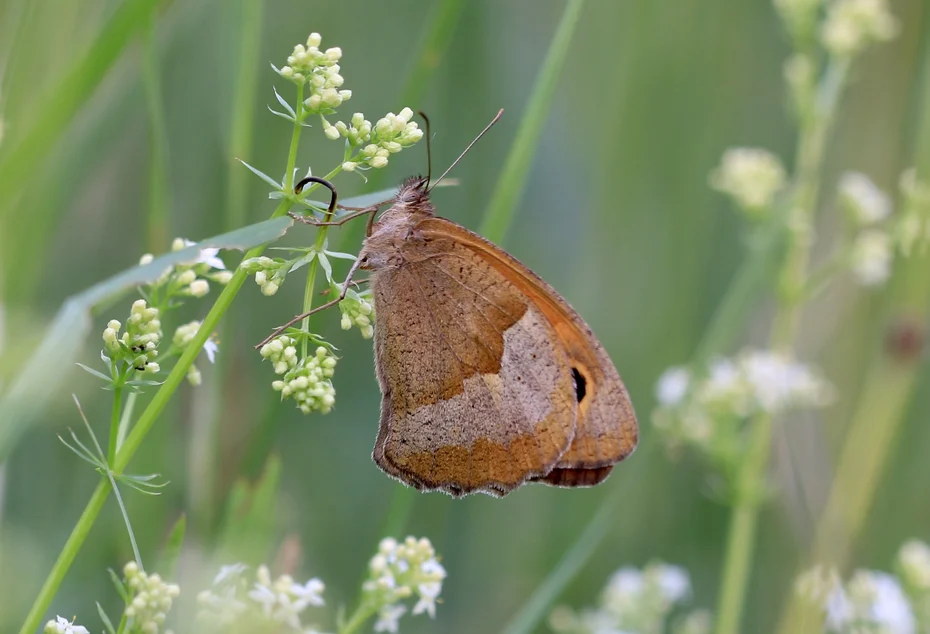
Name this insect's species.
Maniola jurtina
